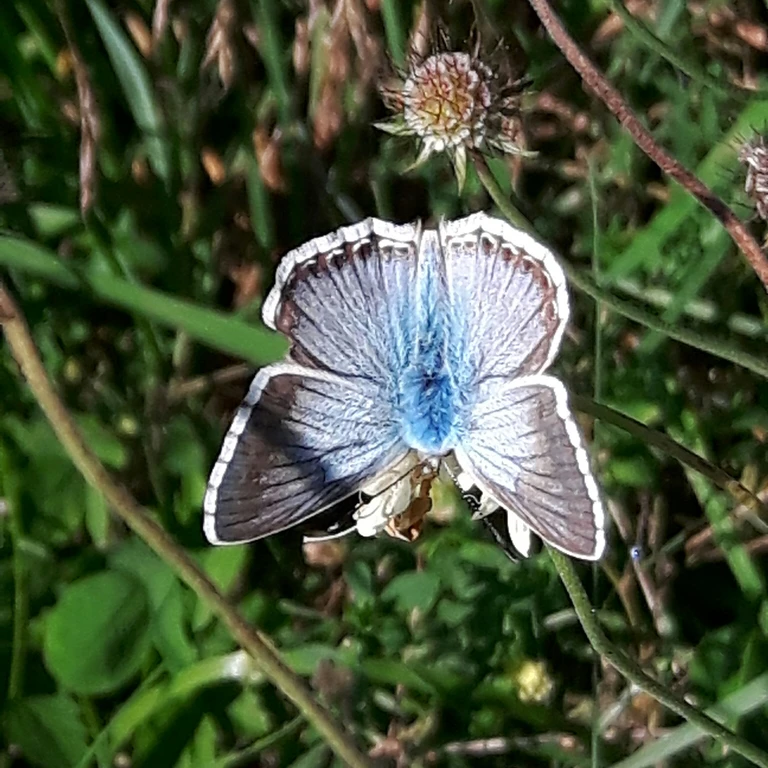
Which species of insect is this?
Lysandra coridon
